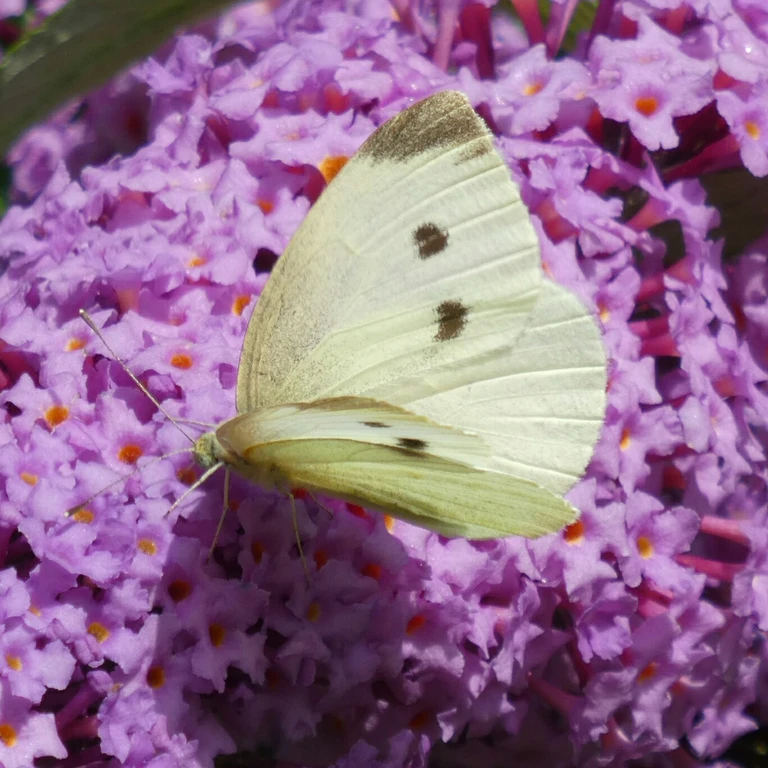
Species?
Pieris rapae
